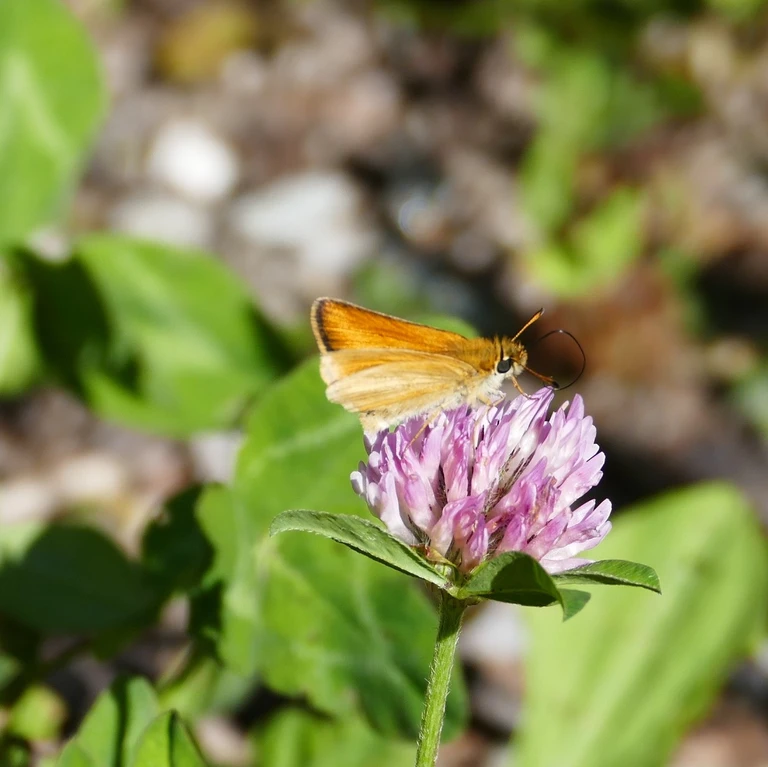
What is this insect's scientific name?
Thymelicus lineola
